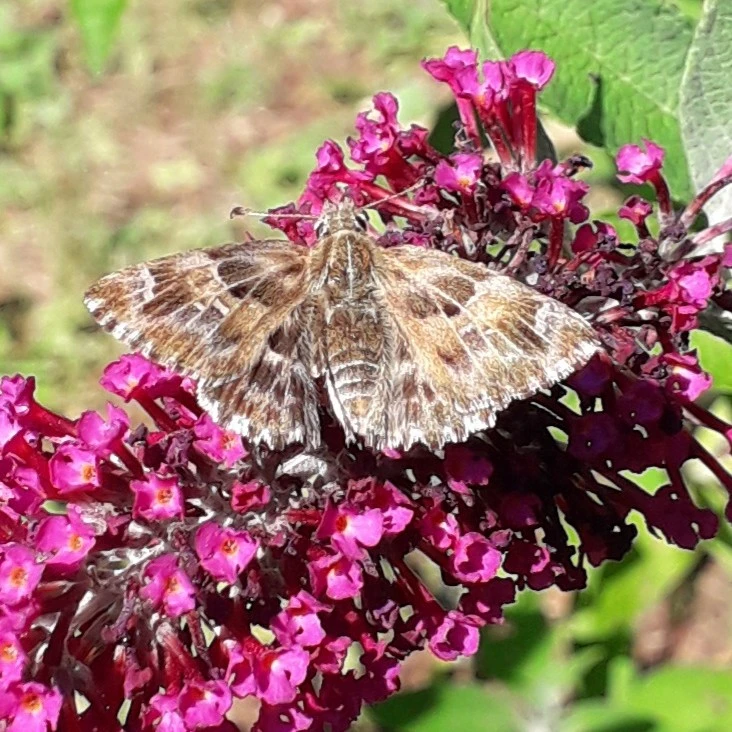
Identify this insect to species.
Carcharodus alceae
